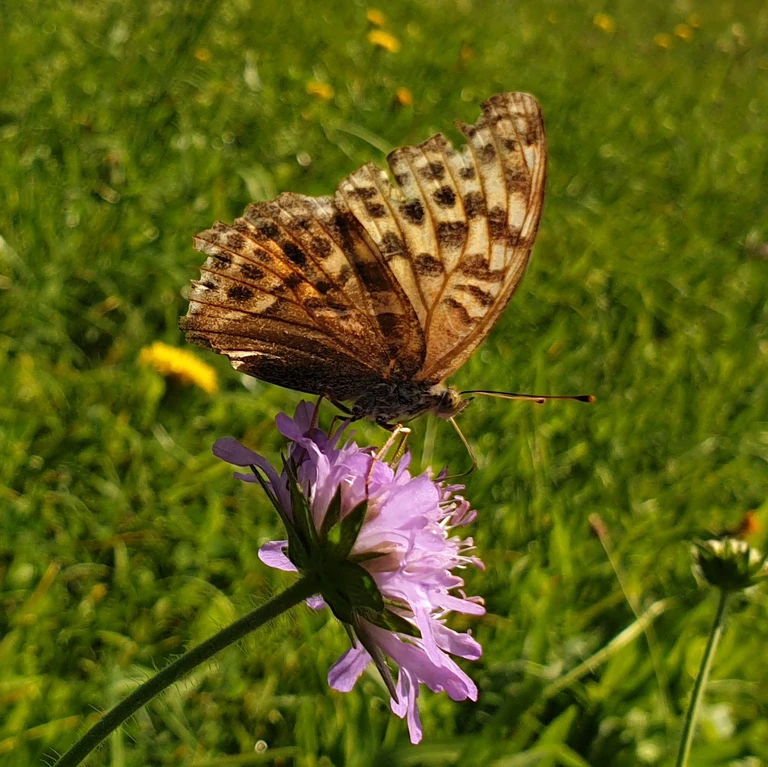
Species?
Argynnis paphia
